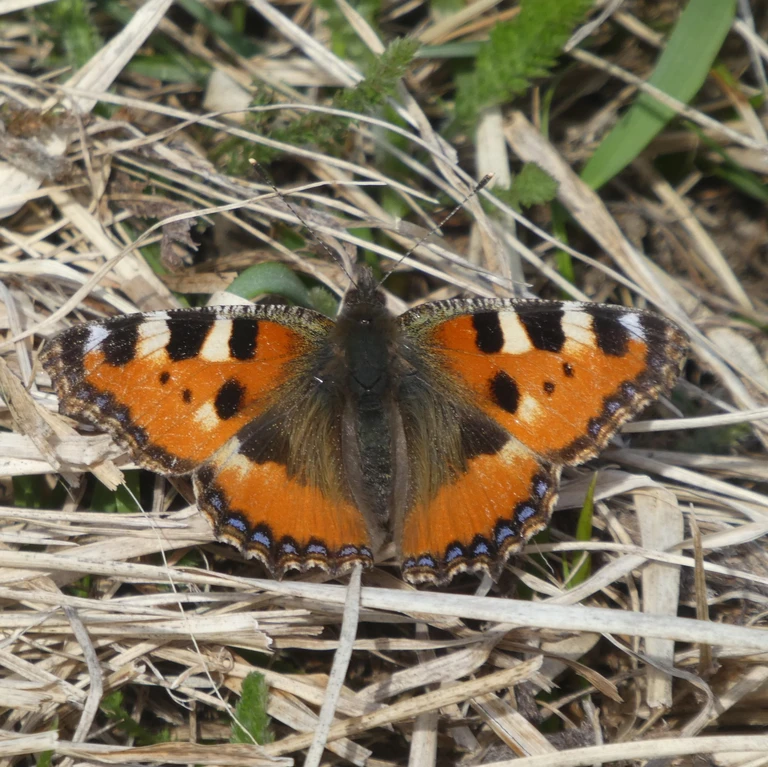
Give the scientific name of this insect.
Aglais urticae
